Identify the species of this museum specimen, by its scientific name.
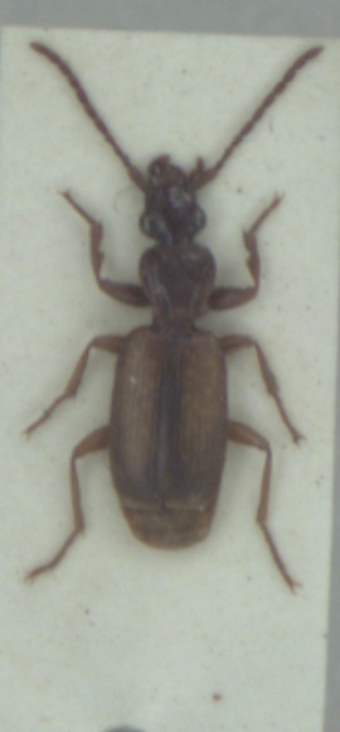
Polistichus connexus
